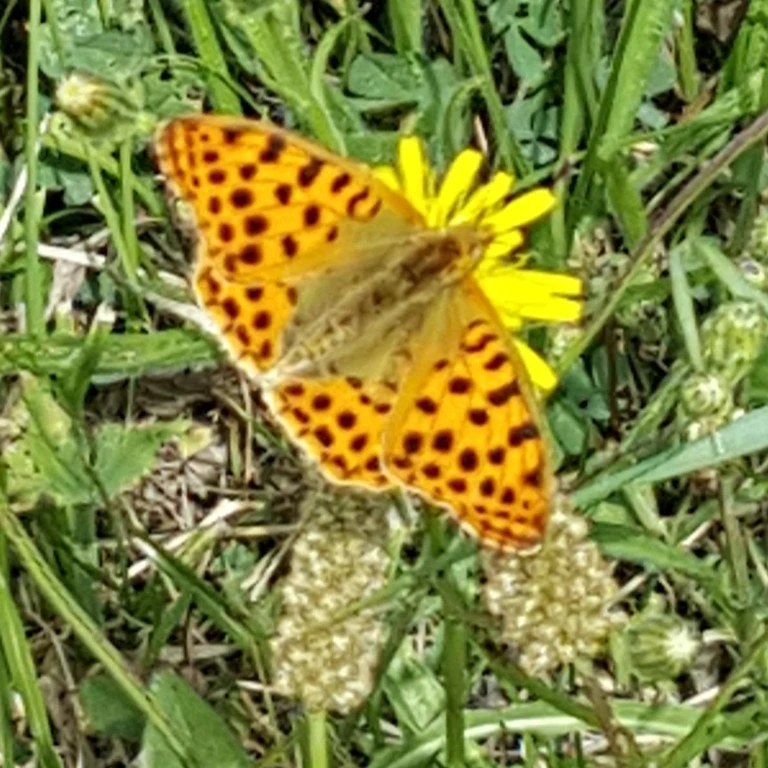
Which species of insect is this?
Issoria lathonia
